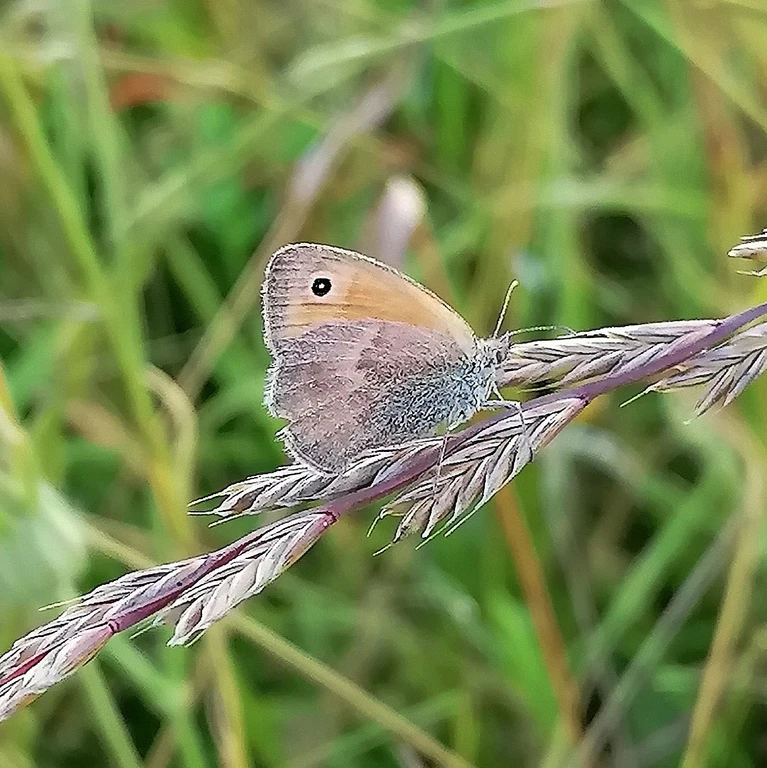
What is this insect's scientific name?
Coenonympha pamphilus
